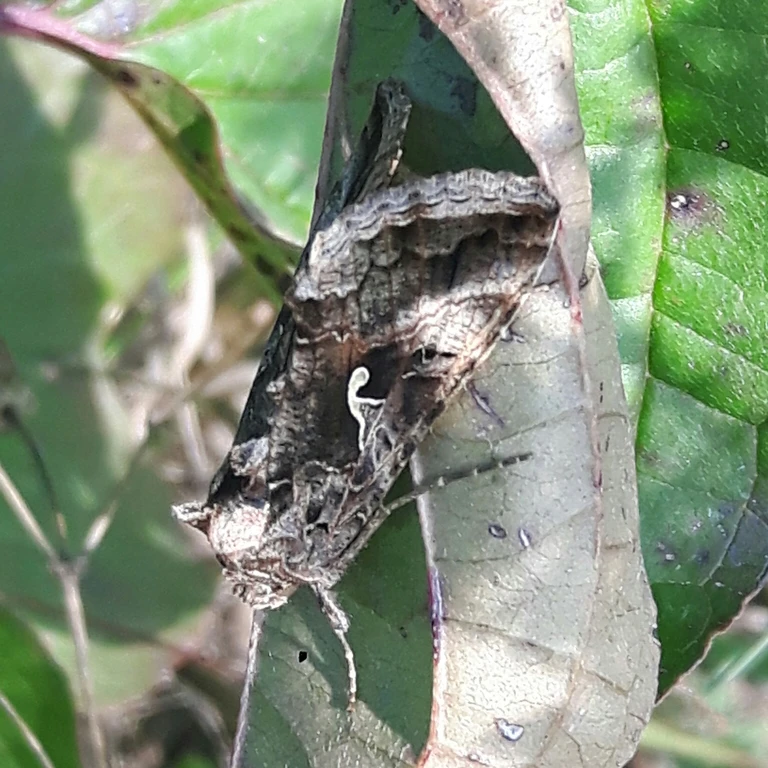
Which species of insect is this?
Autographa gamma
